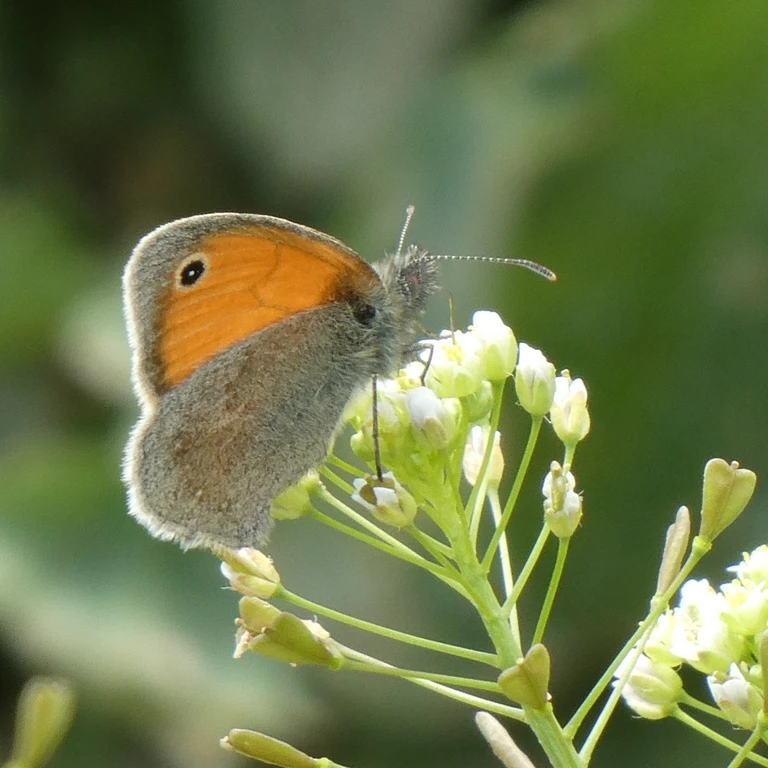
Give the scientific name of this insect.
Coenonympha pamphilus
